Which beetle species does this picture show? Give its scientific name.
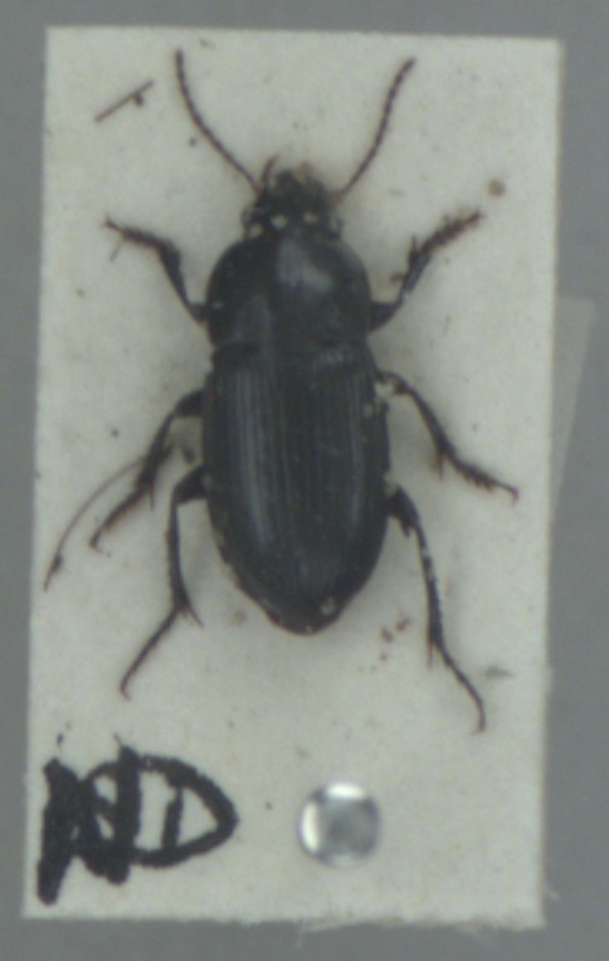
Harpalus anxius
